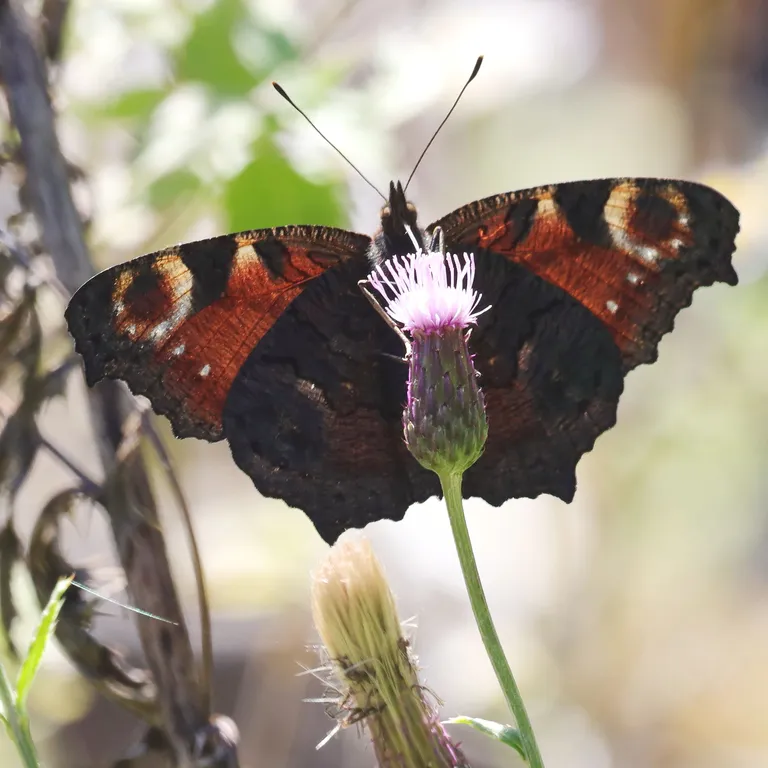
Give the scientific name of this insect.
Aglais io
